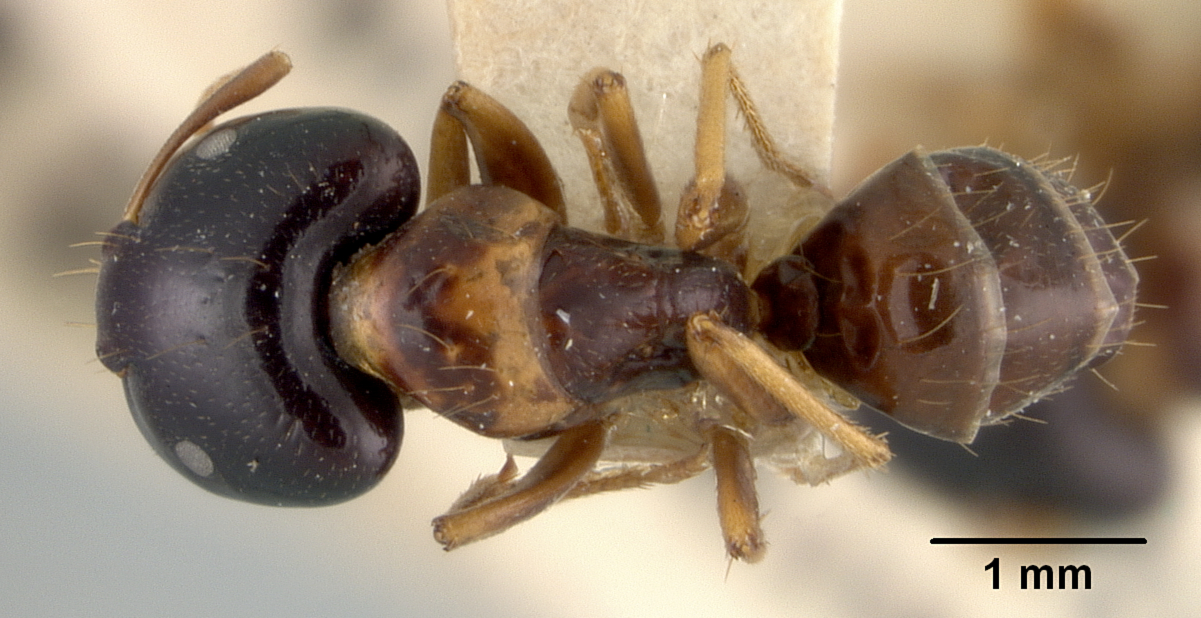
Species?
Camponotus chapini
